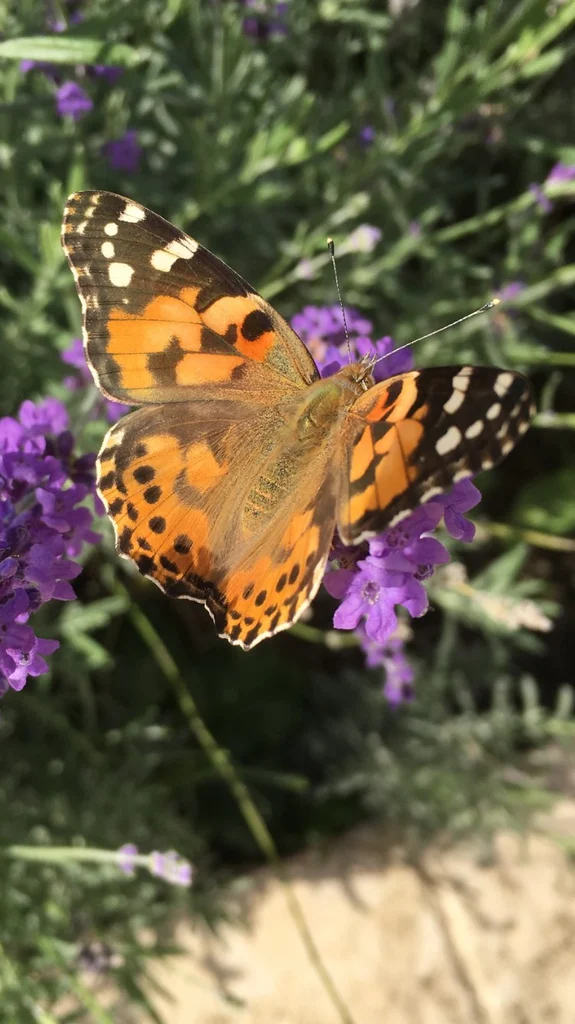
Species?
Vanessa cardui
